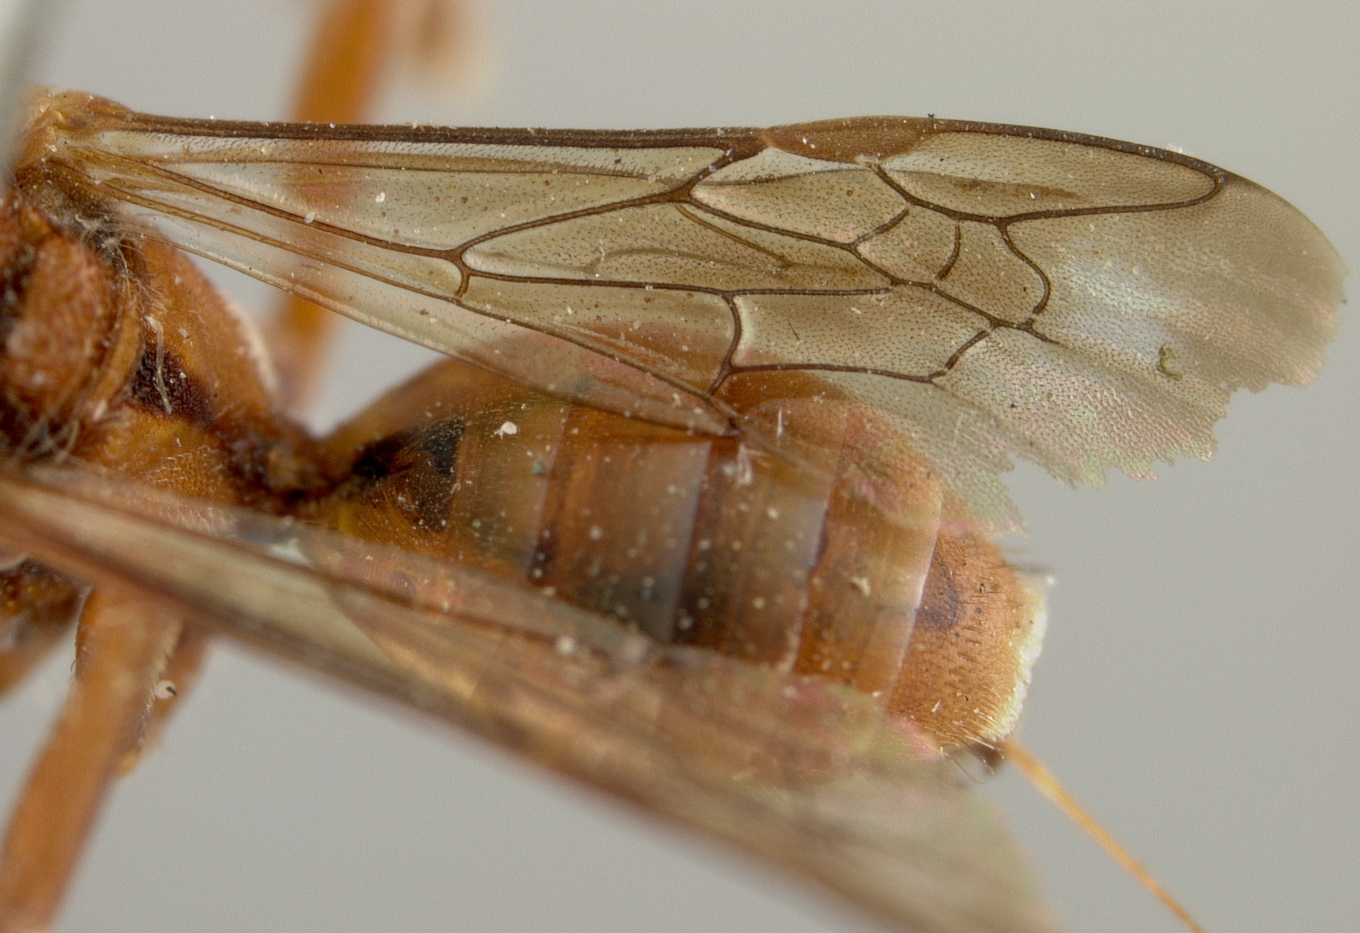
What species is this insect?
Nomada tintinnabulum
